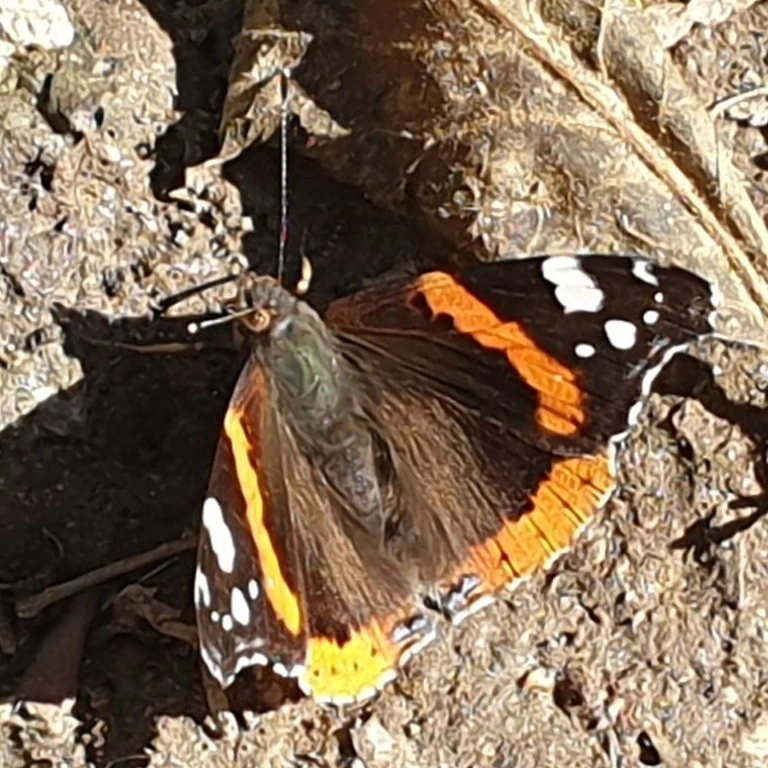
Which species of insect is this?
Vanessa atalanta
